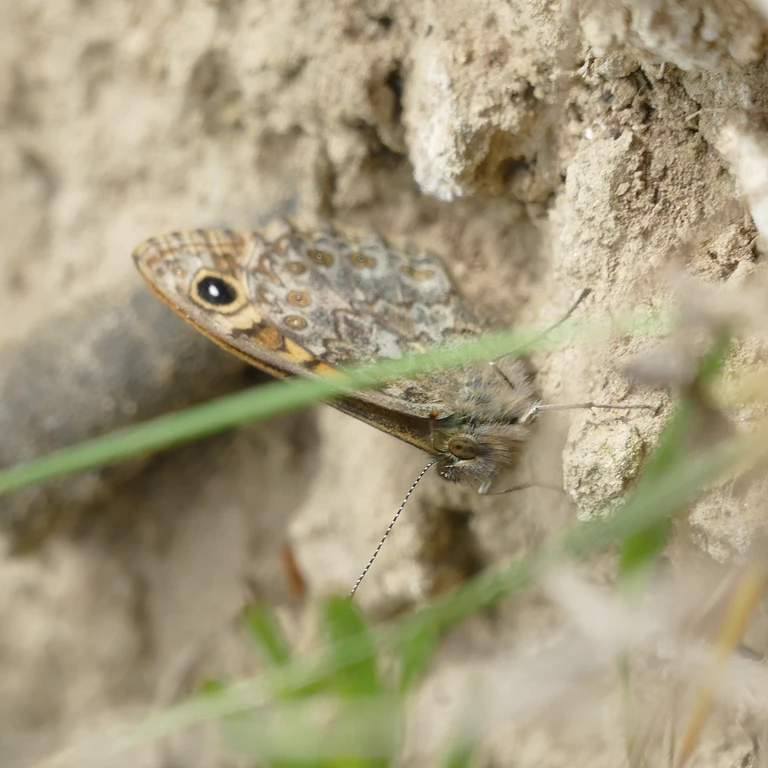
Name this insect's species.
Lasiommata megera (also Pararge megera)
